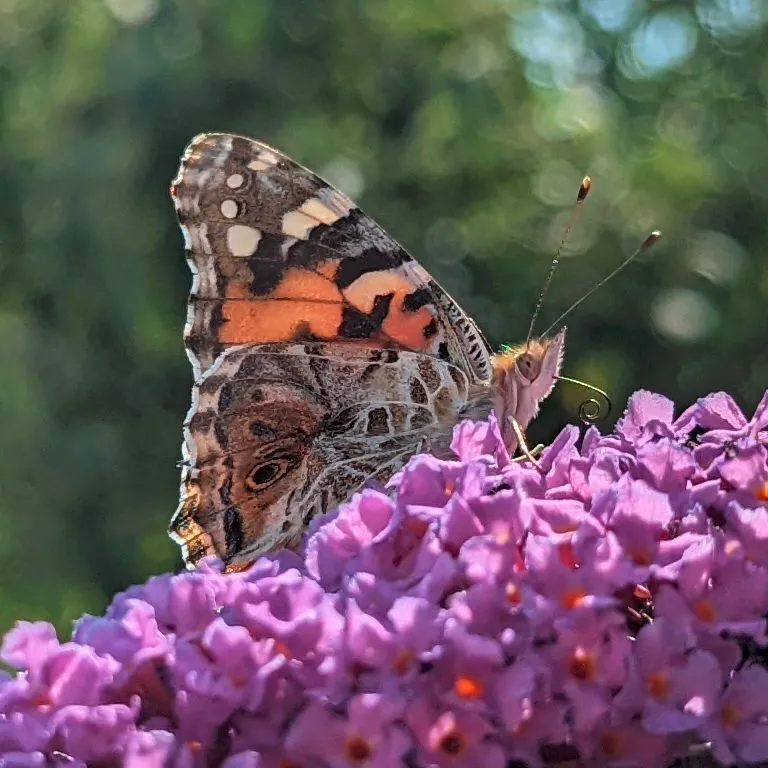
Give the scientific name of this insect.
Vanessa cardui
